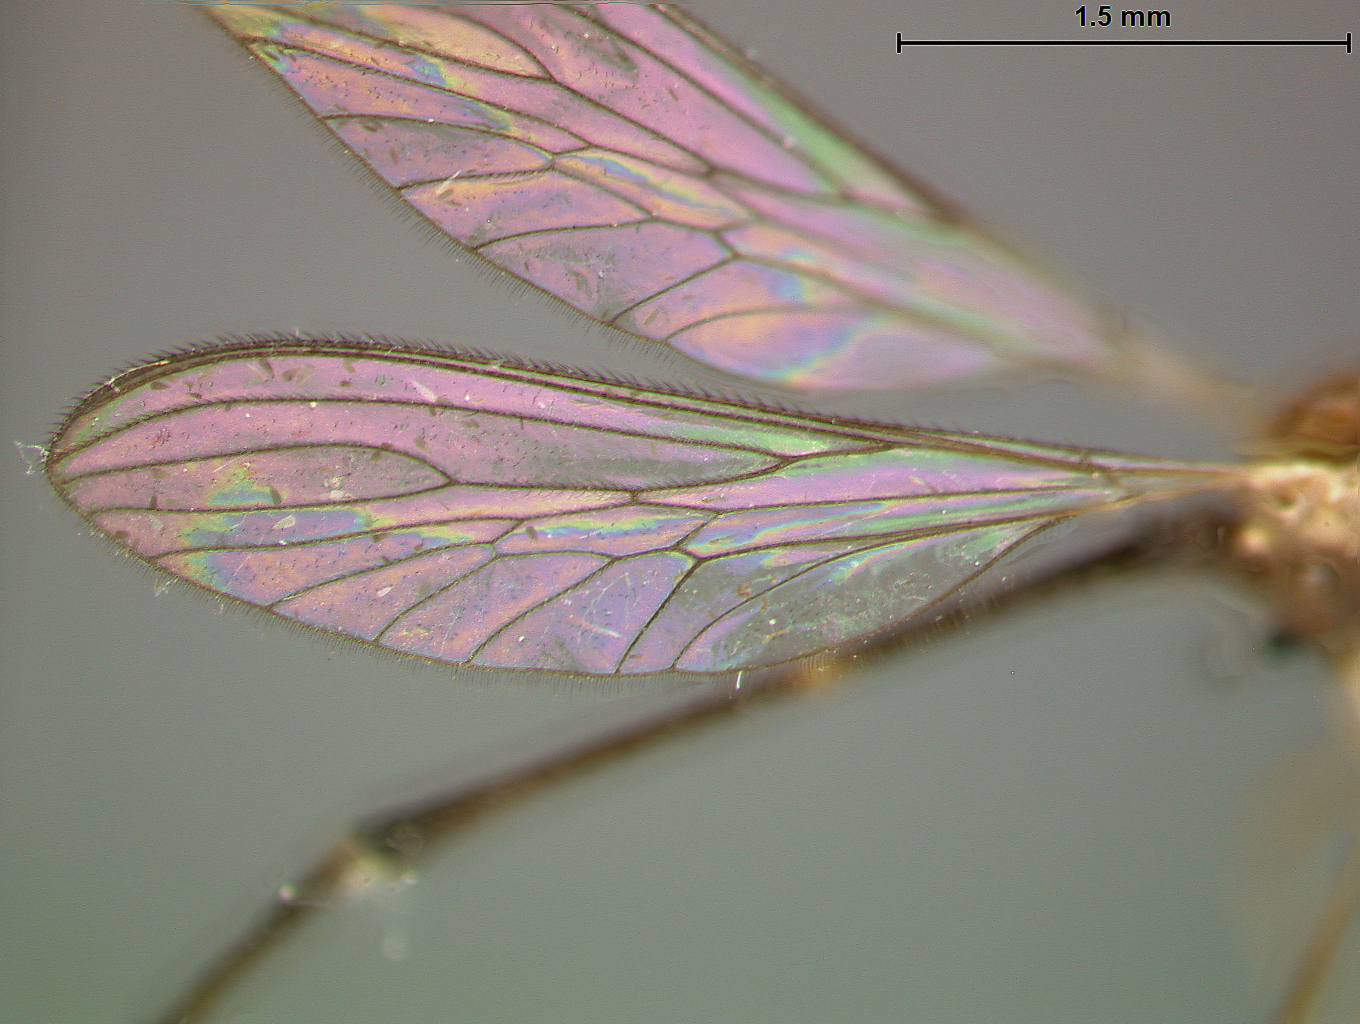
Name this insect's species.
Schildia microthorax
